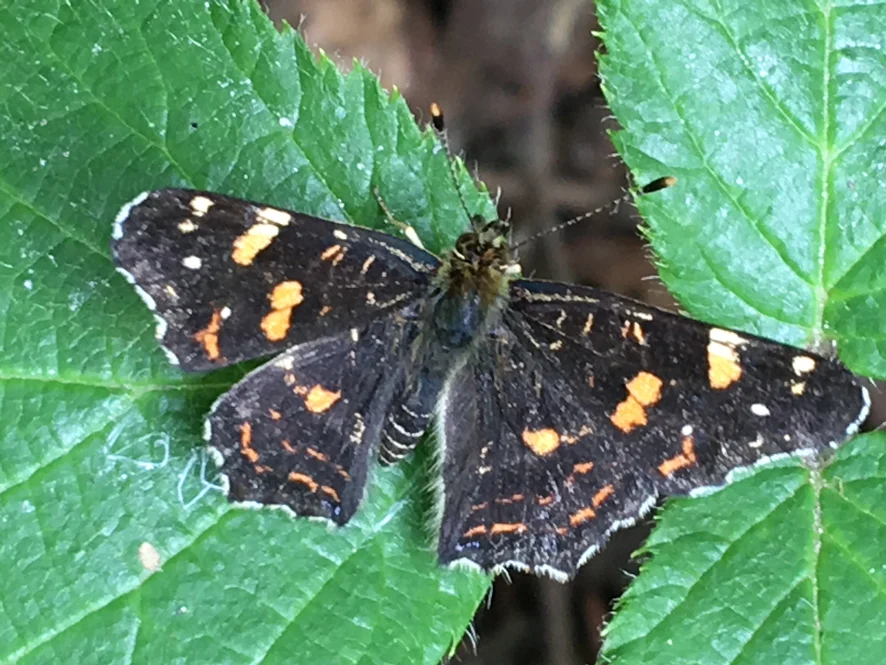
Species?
Araschnia levana
